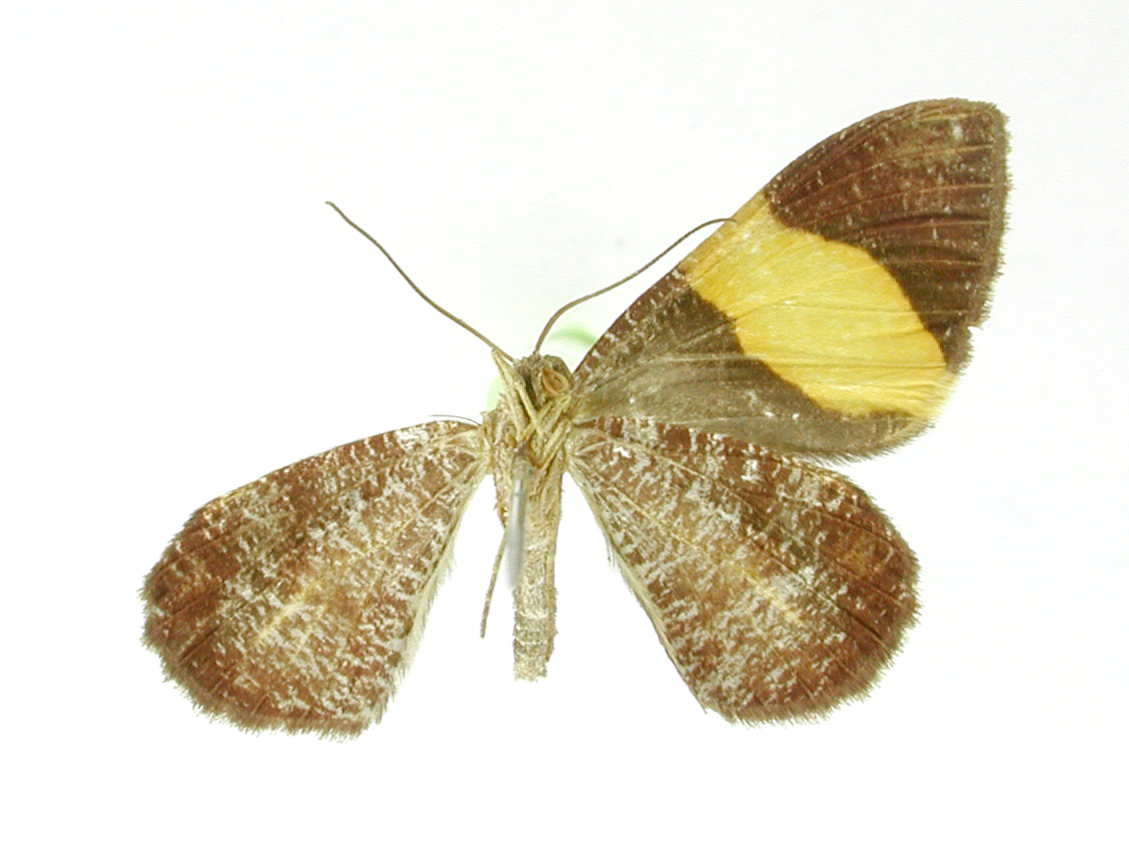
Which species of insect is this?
Heterusia flavior
